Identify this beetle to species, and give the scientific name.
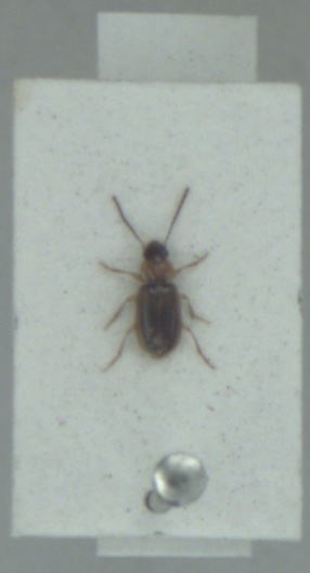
Acupalpus dubius
